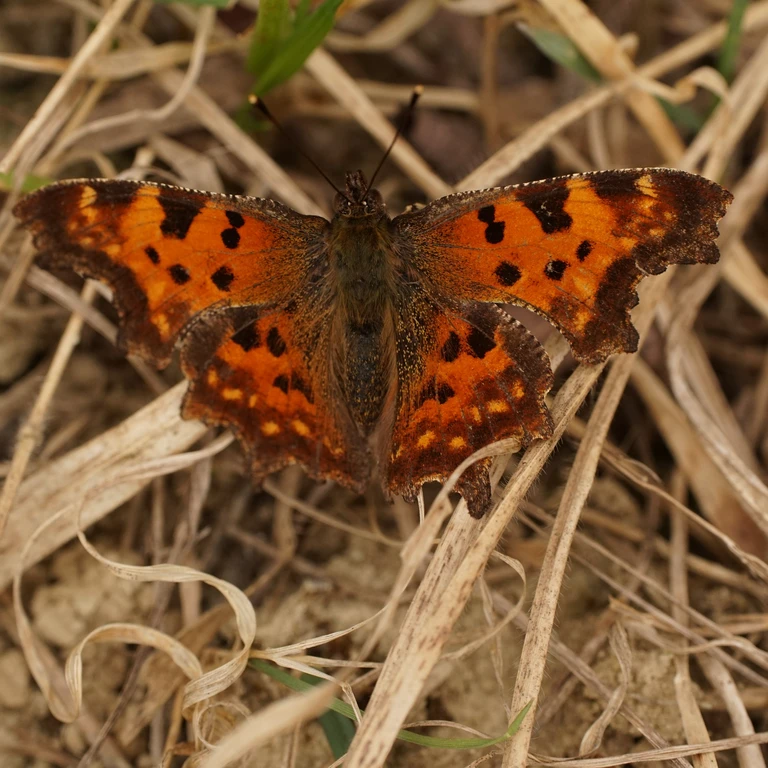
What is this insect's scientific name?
Polygonia c-album
